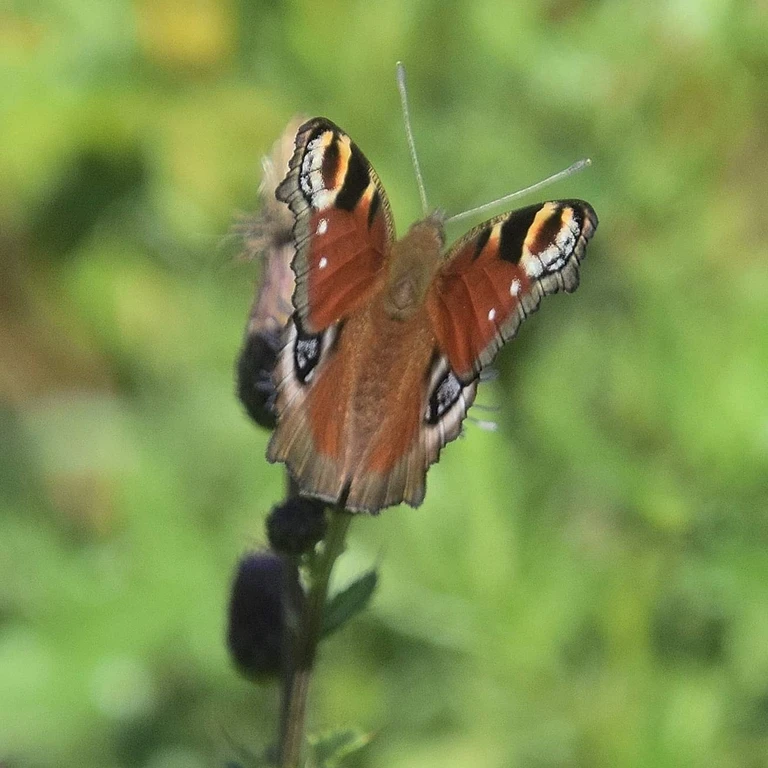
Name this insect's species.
Aglais io
